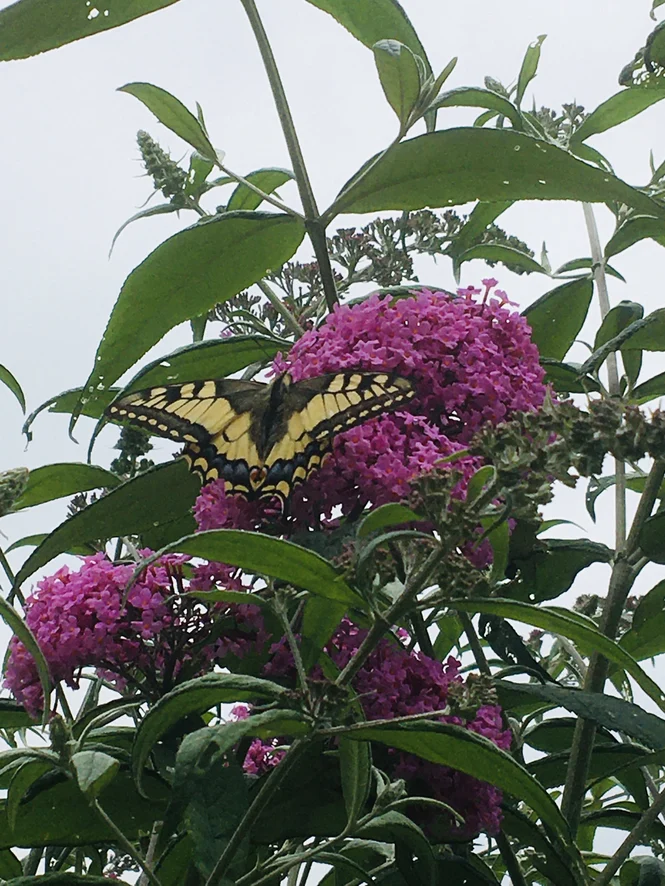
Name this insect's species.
Papilio machaon
